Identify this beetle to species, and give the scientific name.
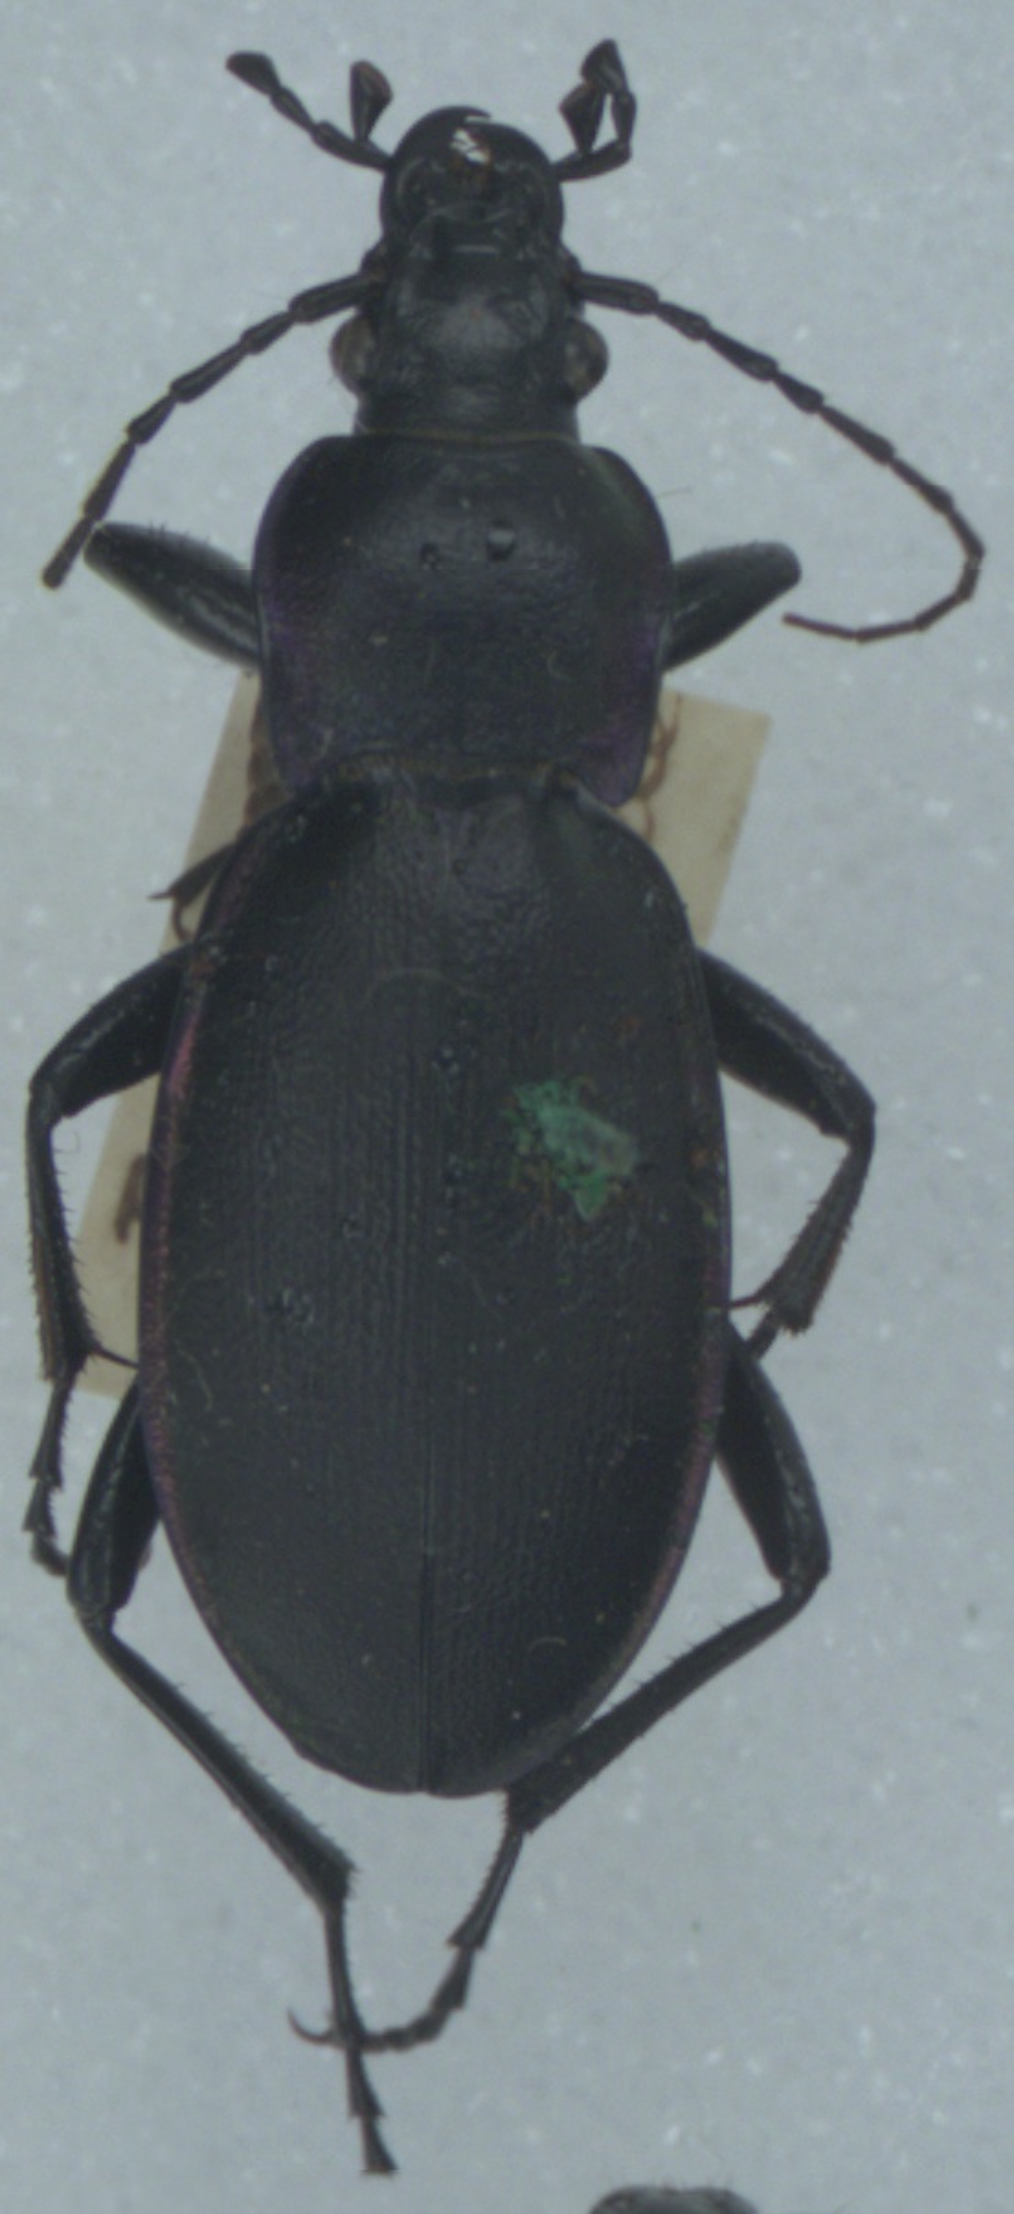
Carabus violaceus
